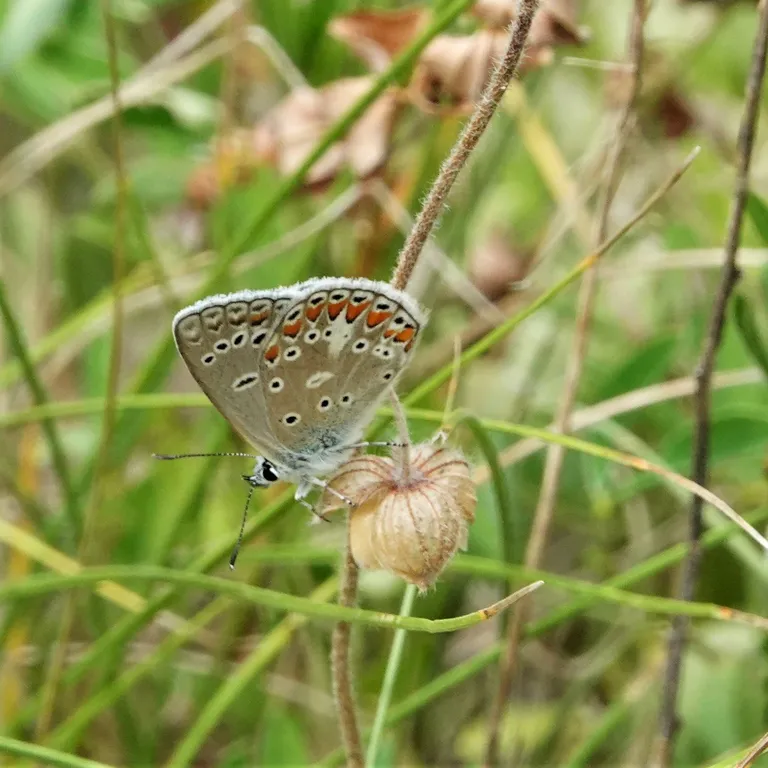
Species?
Polyommatus thersites
